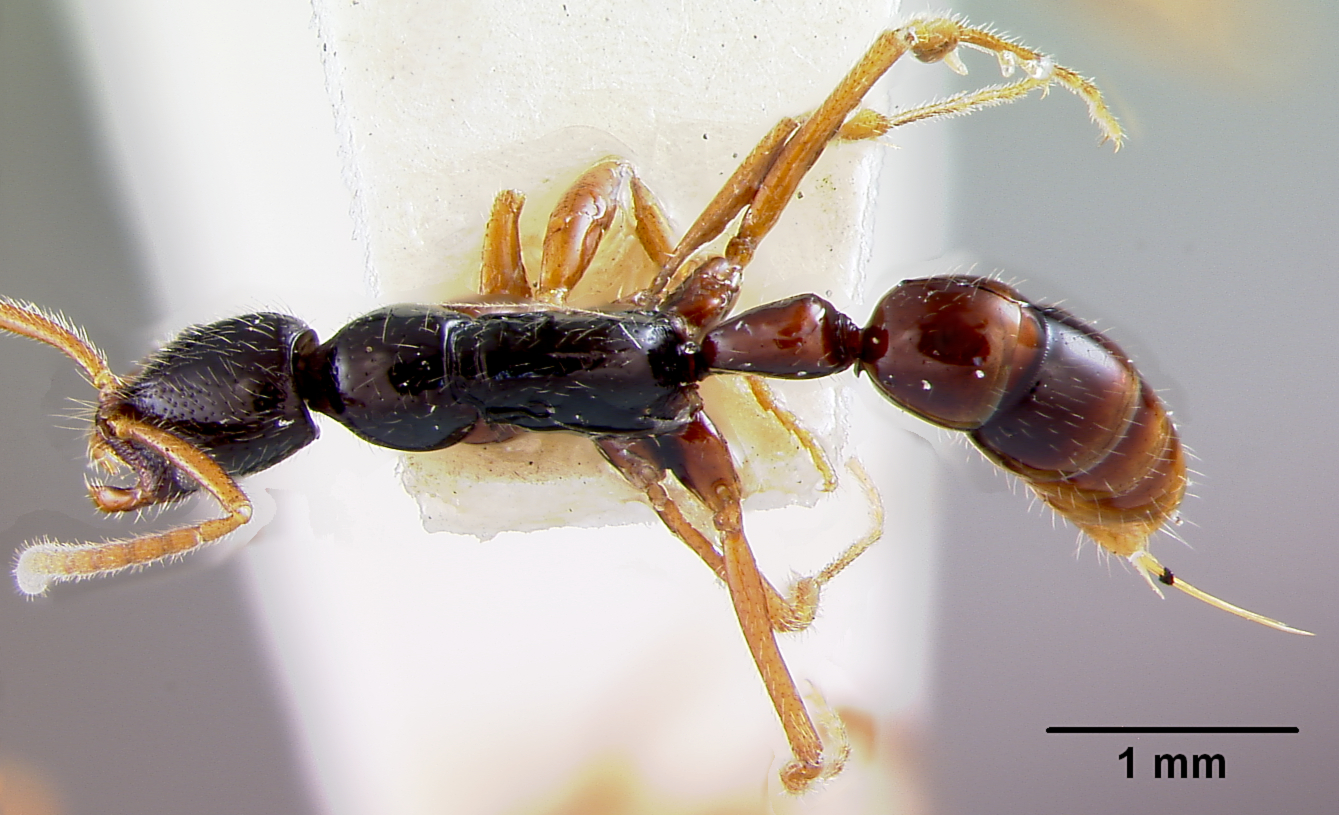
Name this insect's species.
Leptogenys navua
